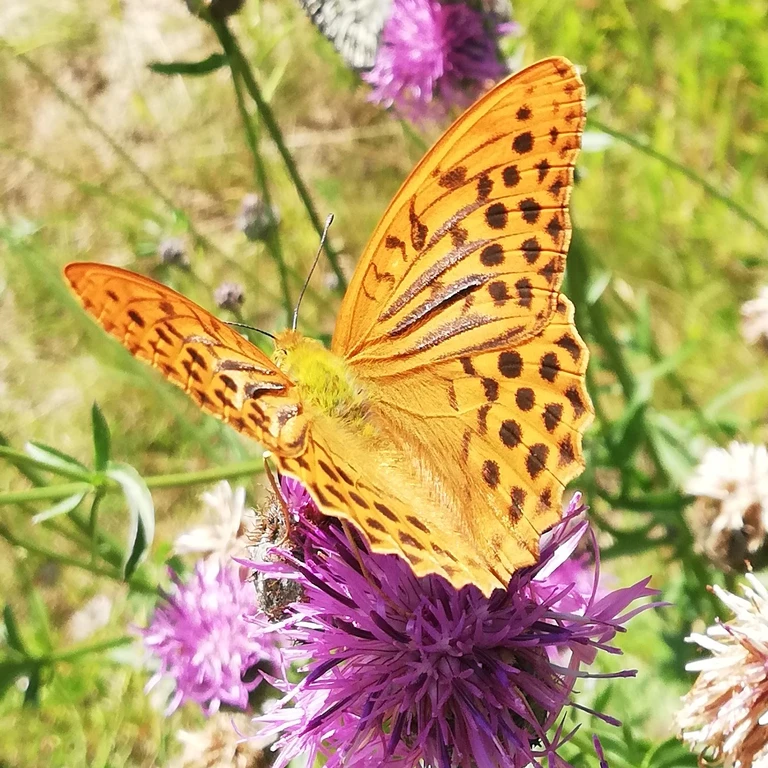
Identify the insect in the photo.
Argynnis paphia
